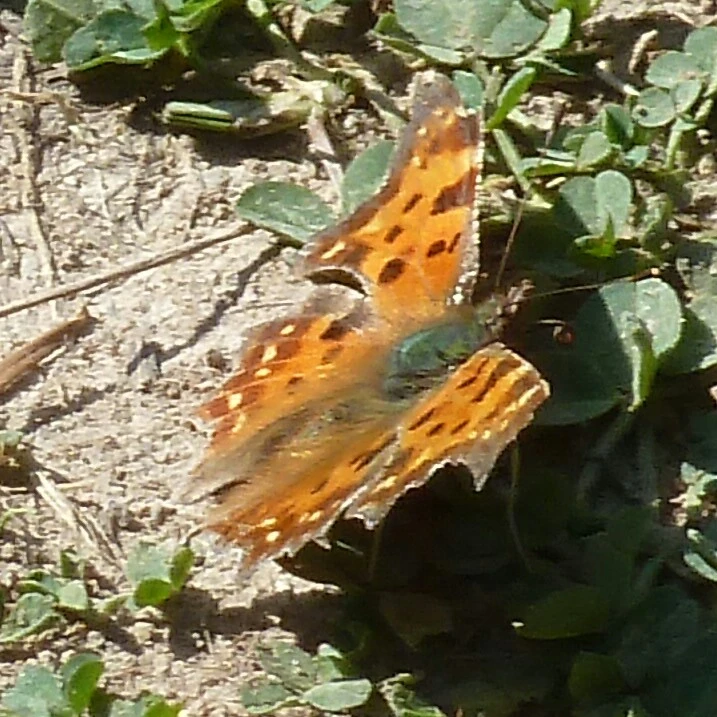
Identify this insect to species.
Polygonia c-album
